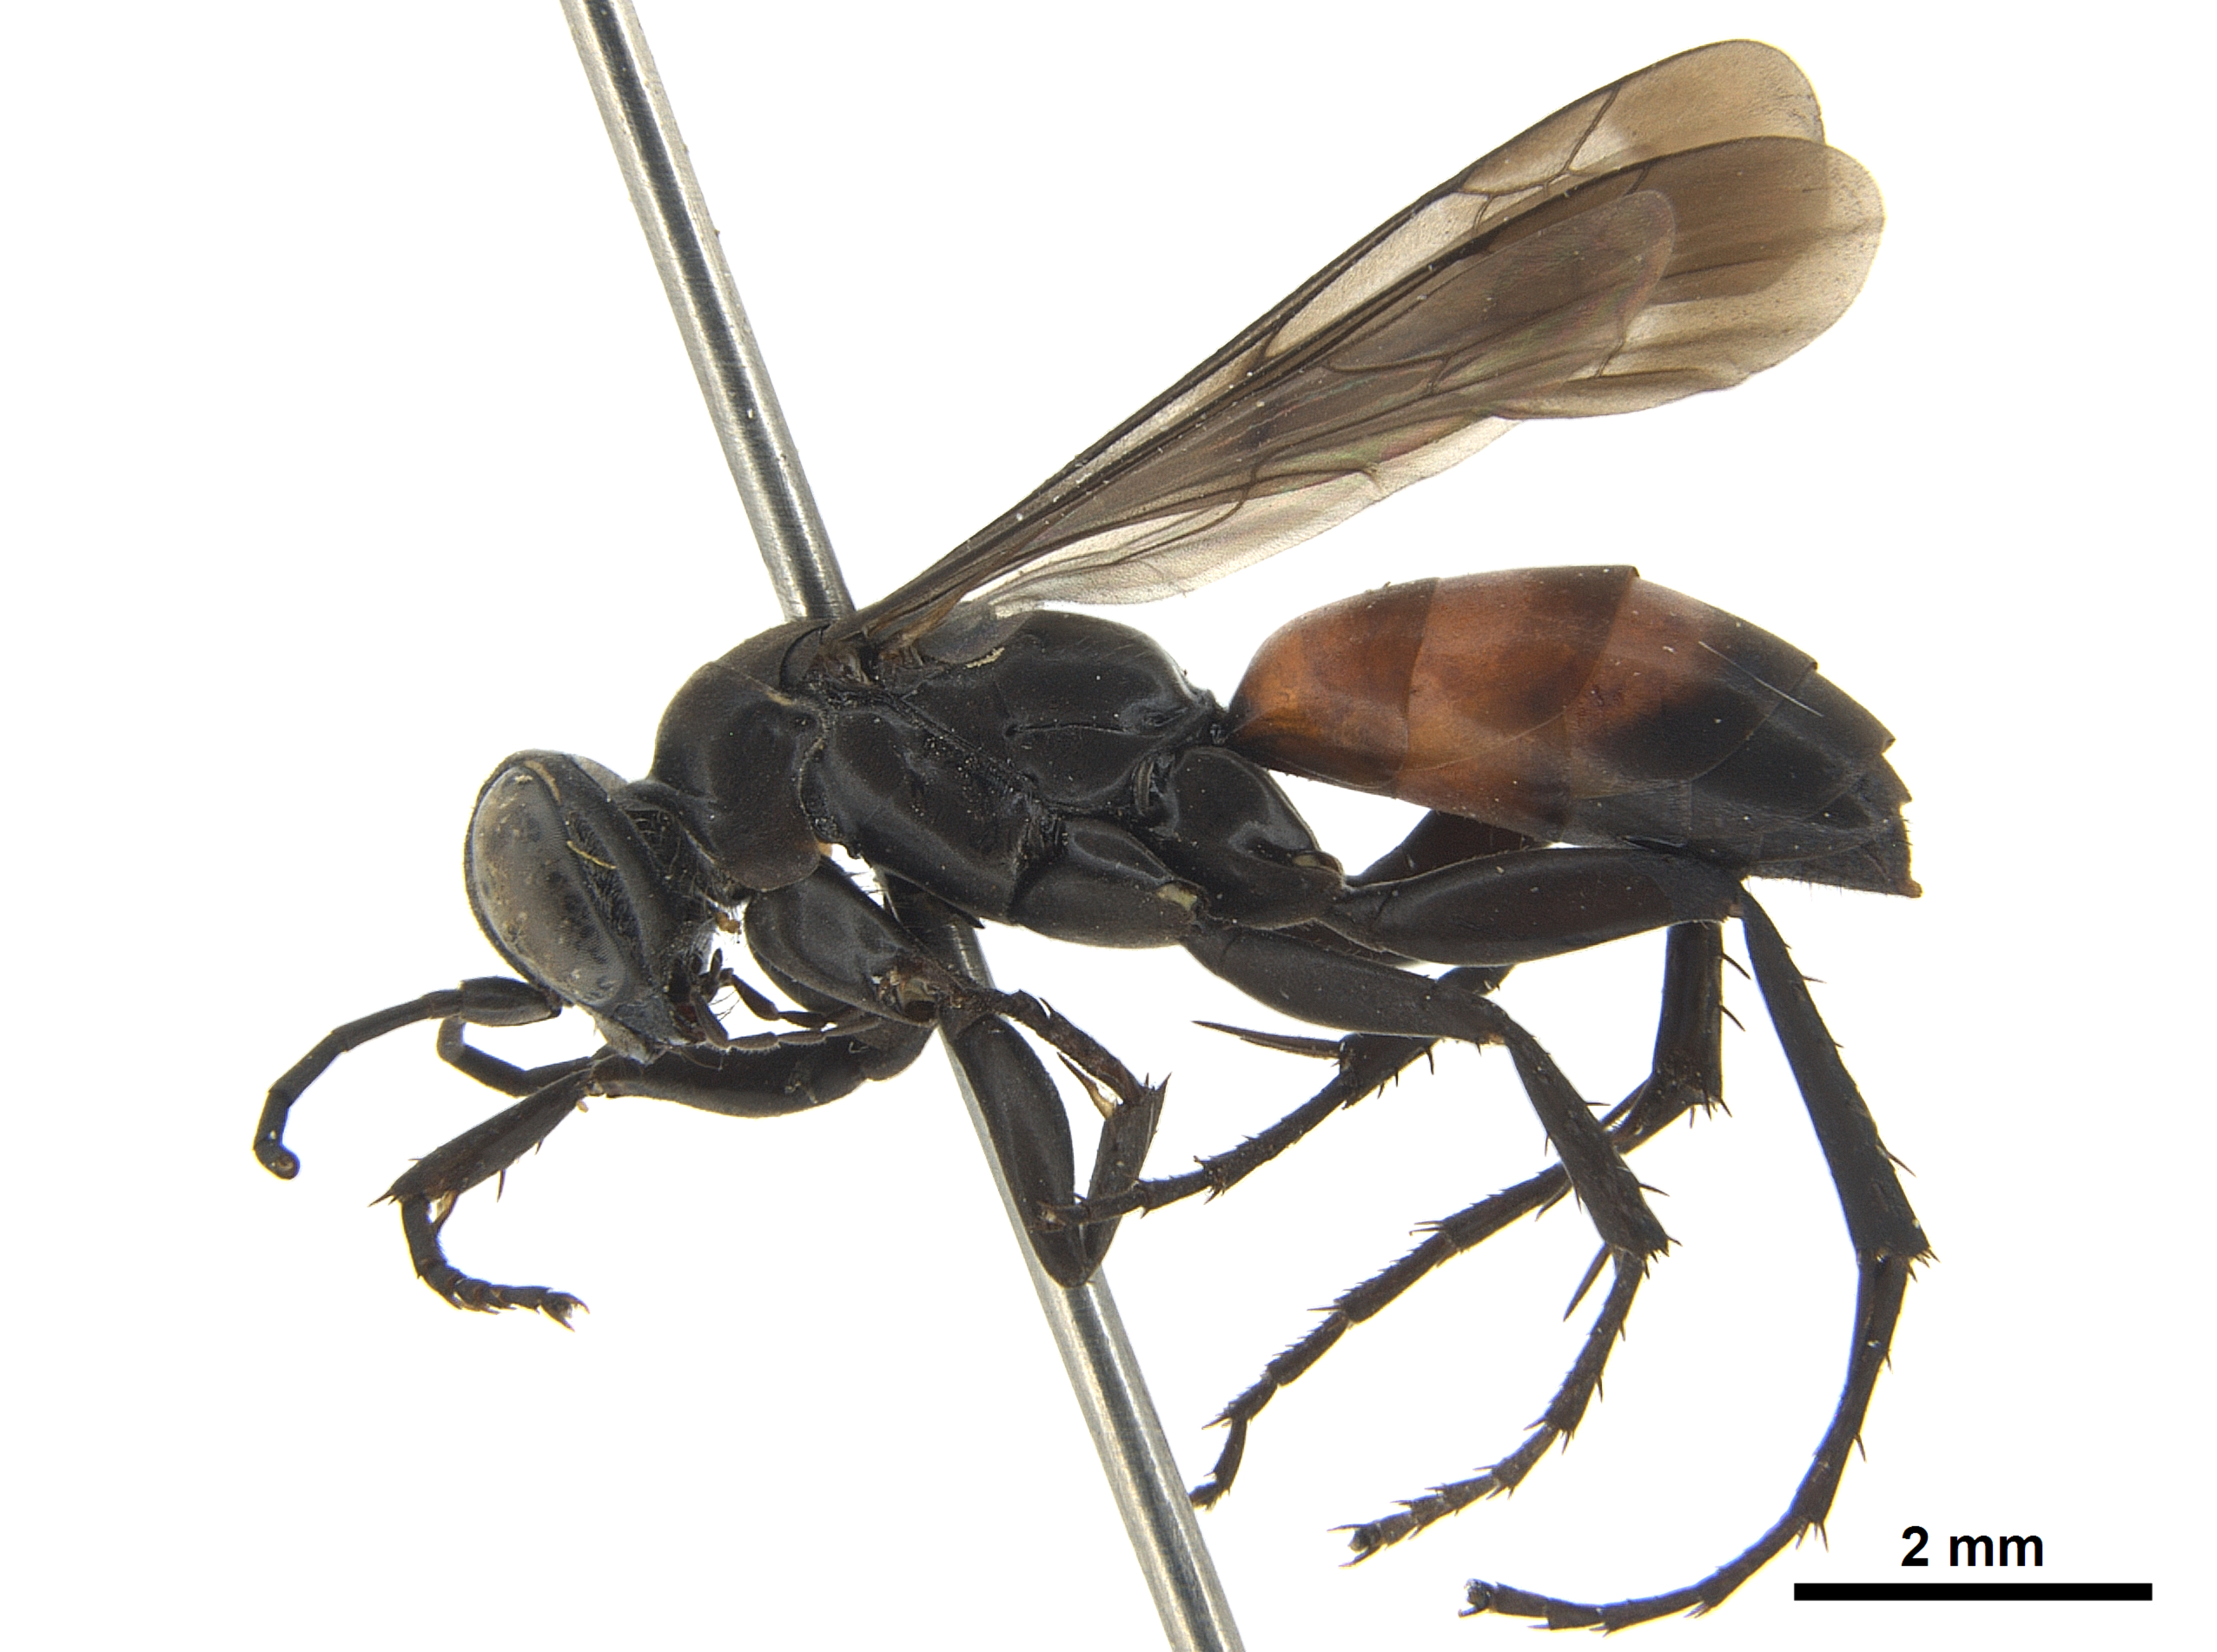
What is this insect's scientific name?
Anospilus orbitalis
